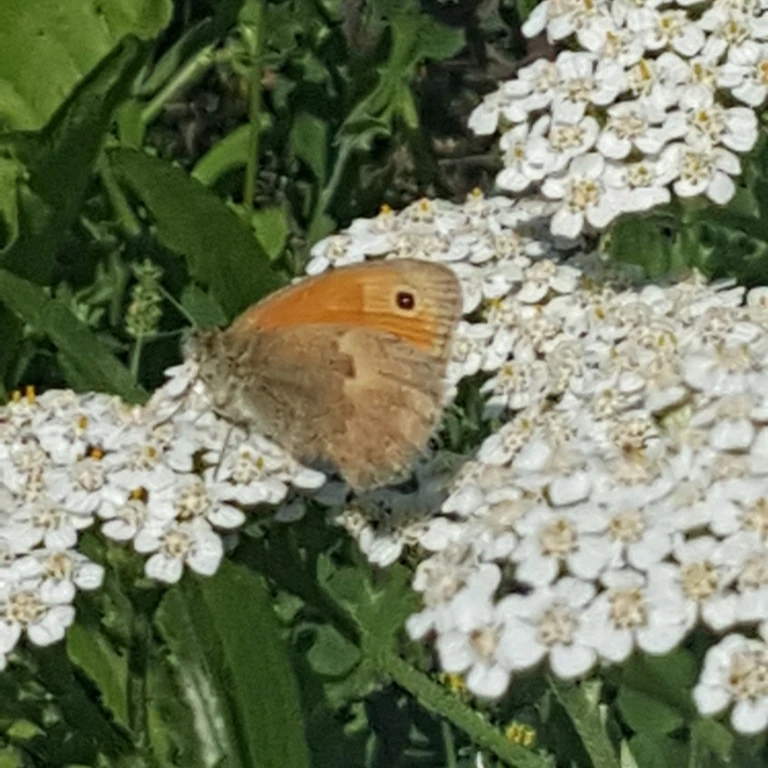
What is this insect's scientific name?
Coenonympha pamphilus
